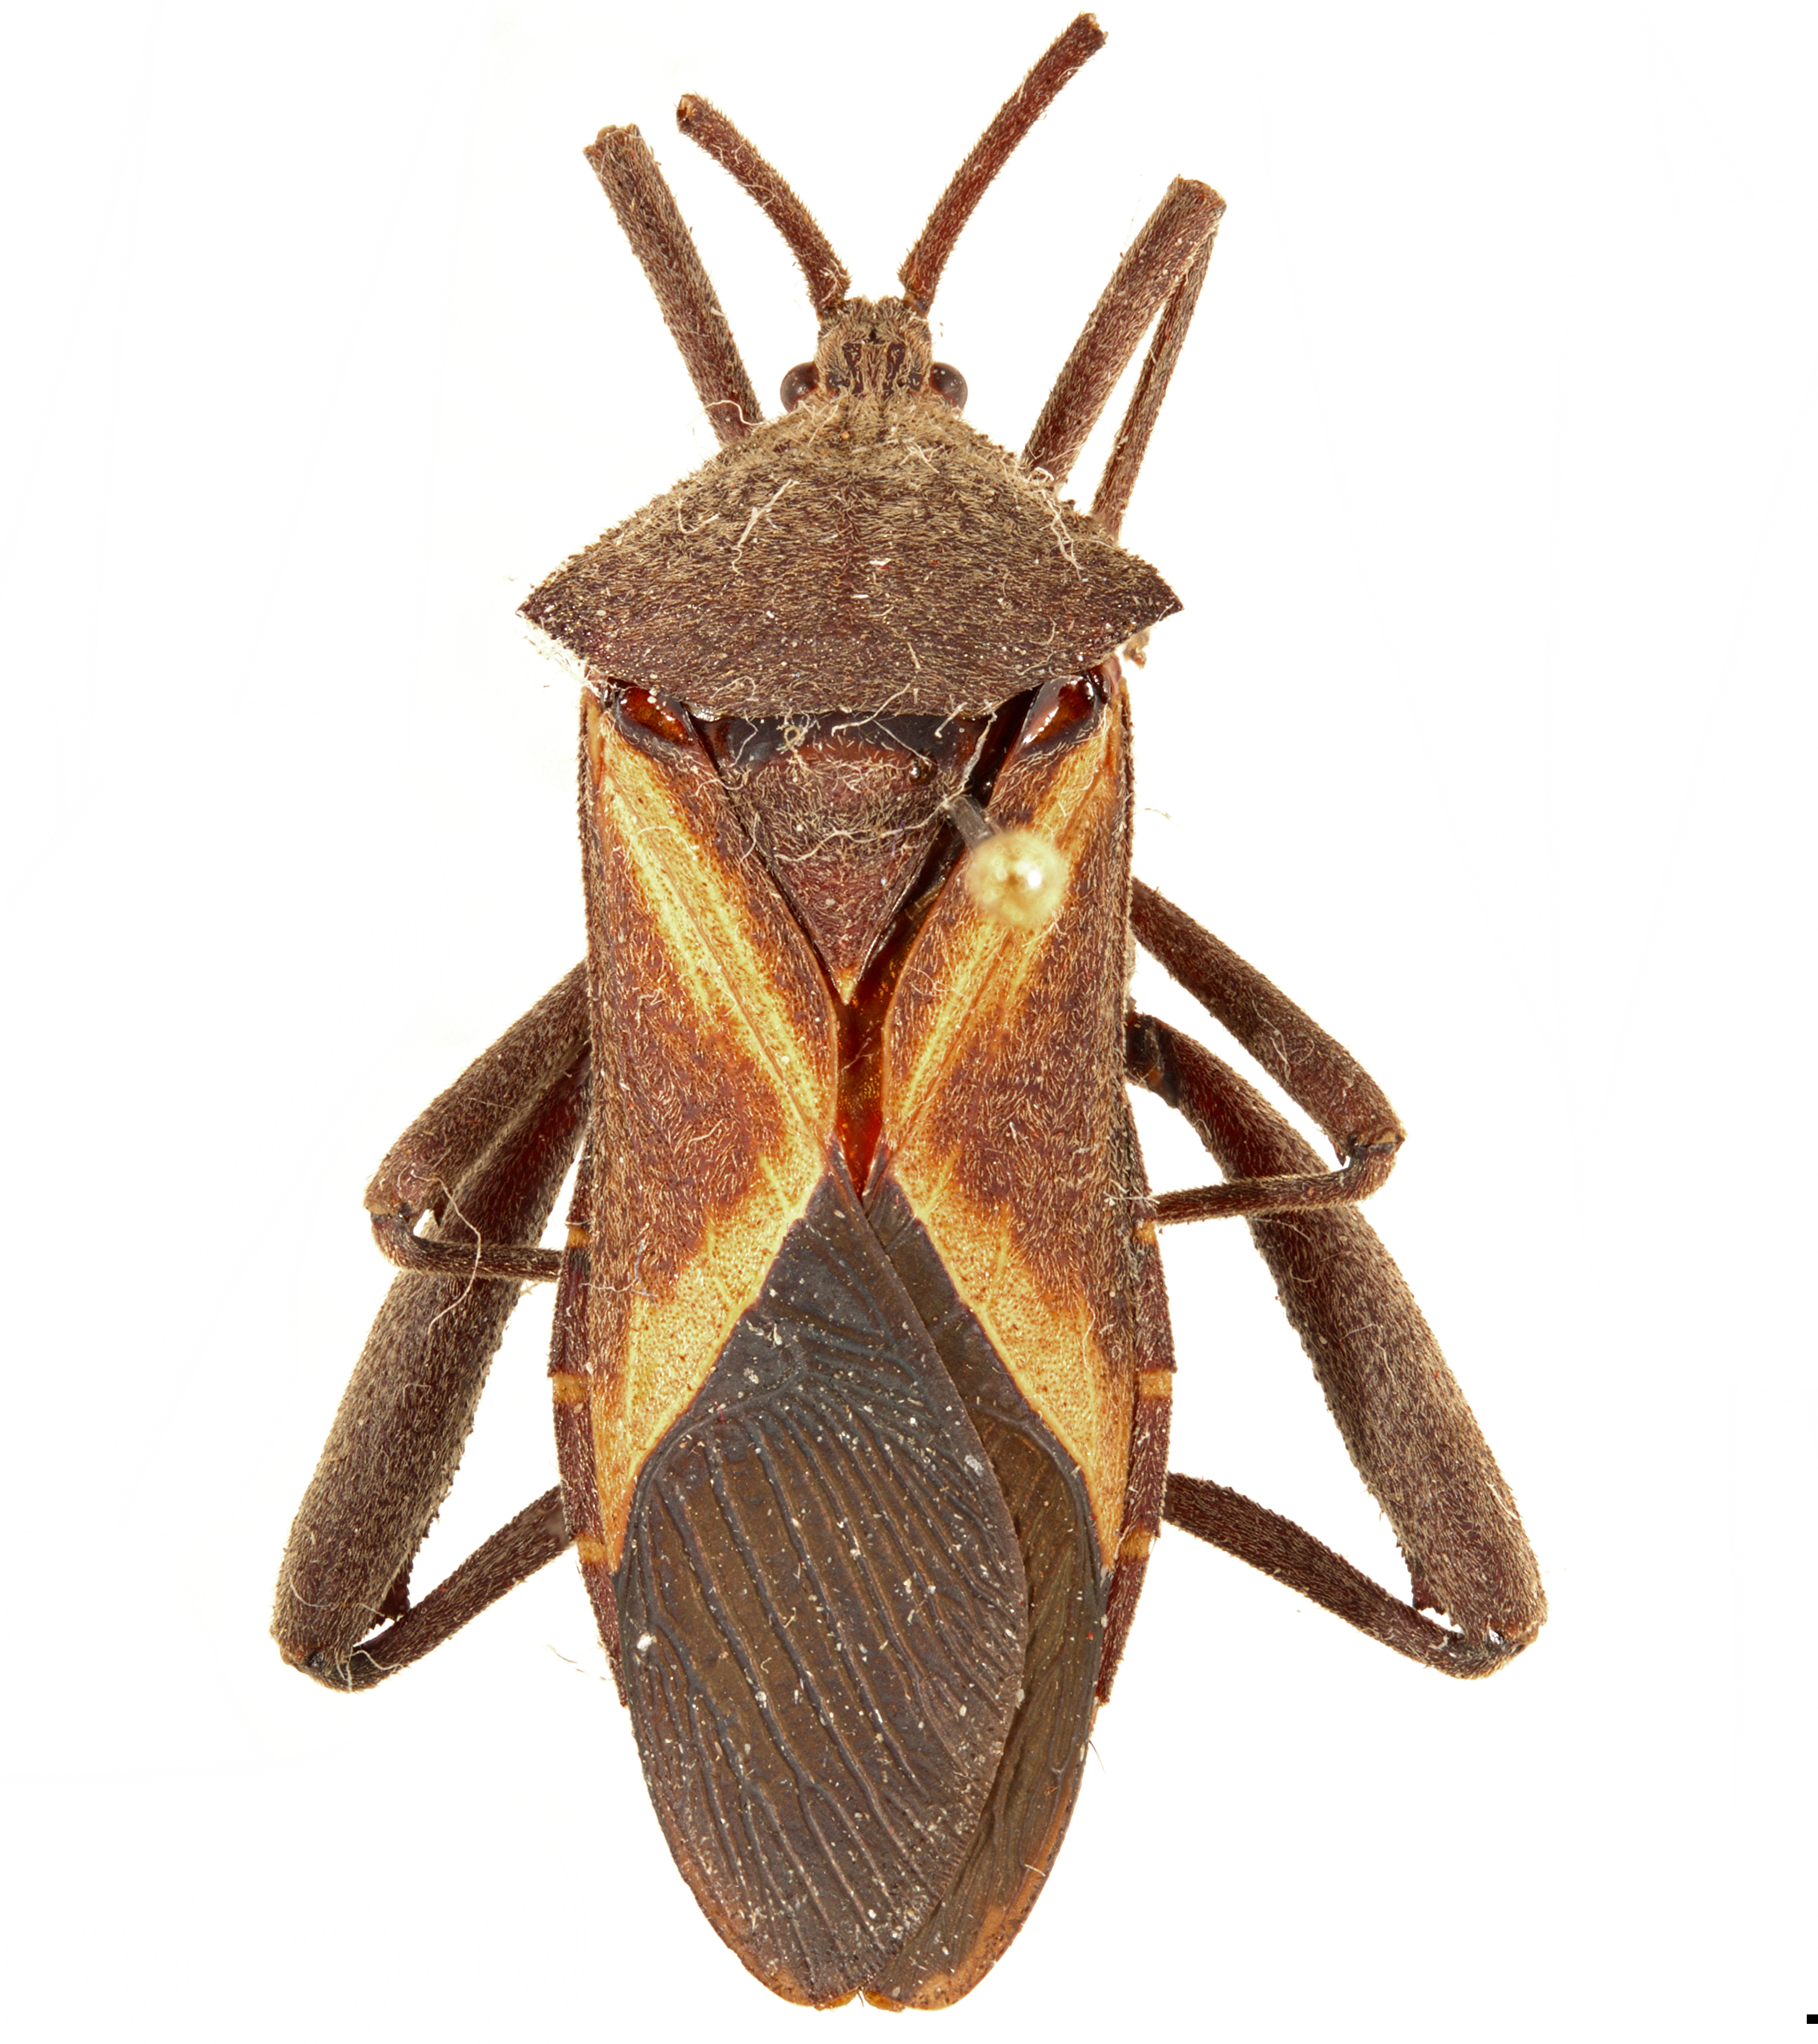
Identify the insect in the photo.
Mictis profana
